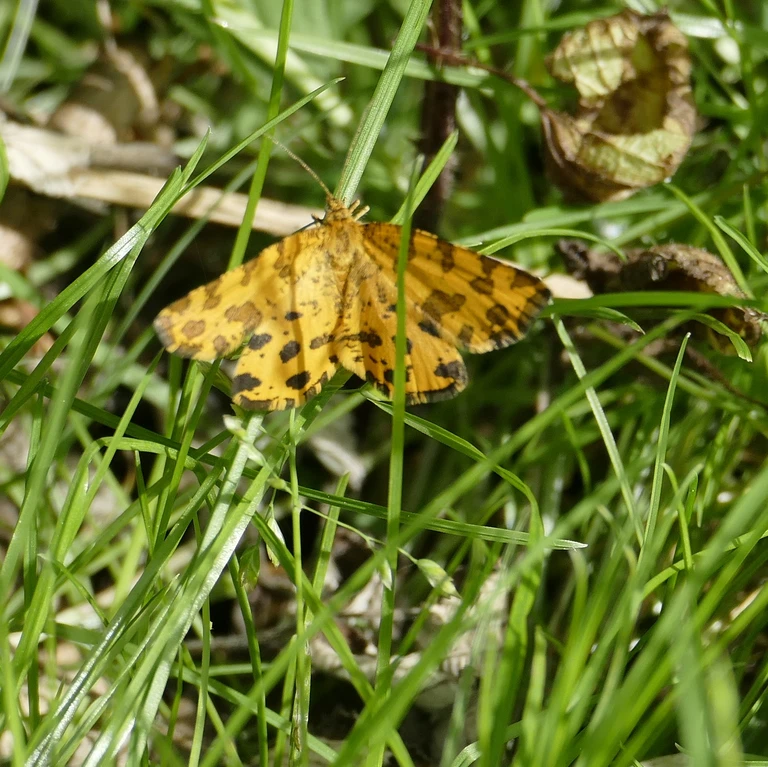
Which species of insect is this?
Pseudopanthera macularia
